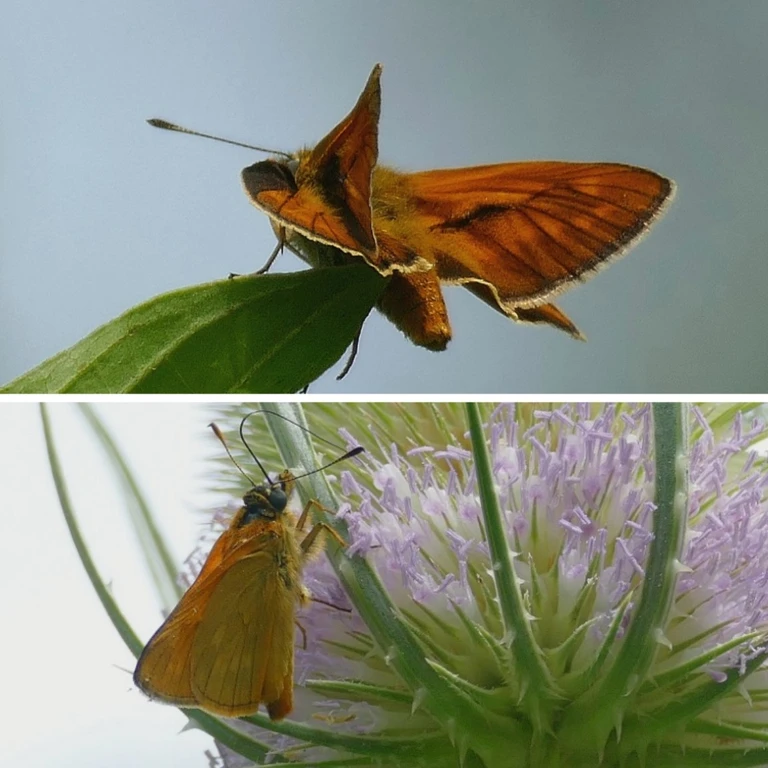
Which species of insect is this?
Ochlodes sylvanus (also Ochlodes venata)
